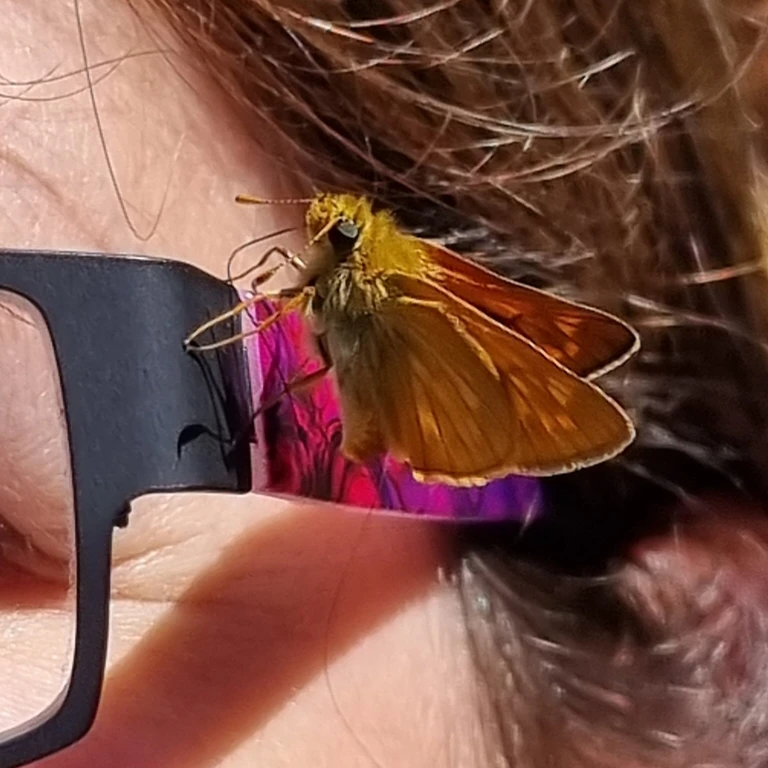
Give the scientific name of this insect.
Ochlodes sylvanus (also Ochlodes venata)
